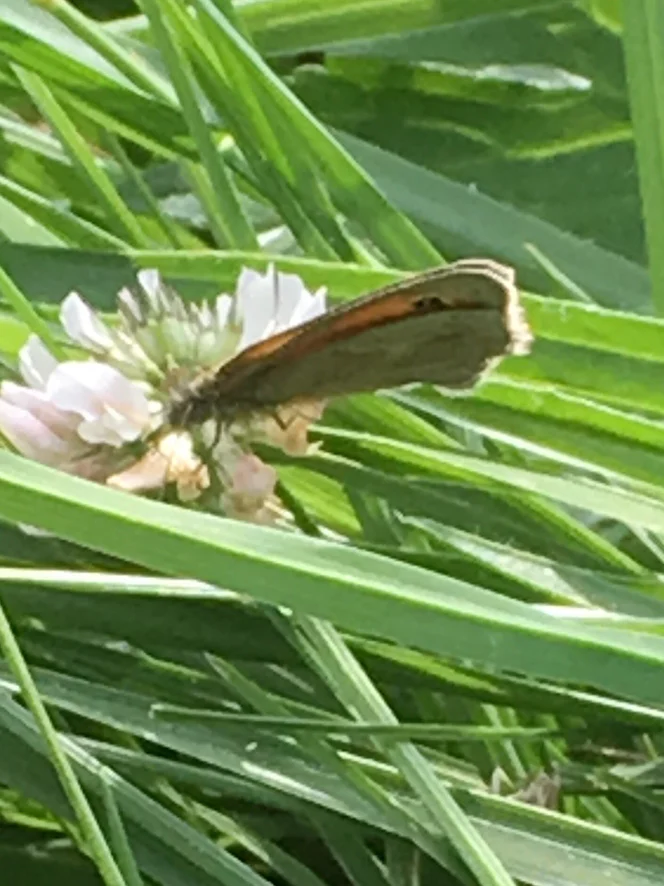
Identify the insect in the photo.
Coenonympha pamphilus
